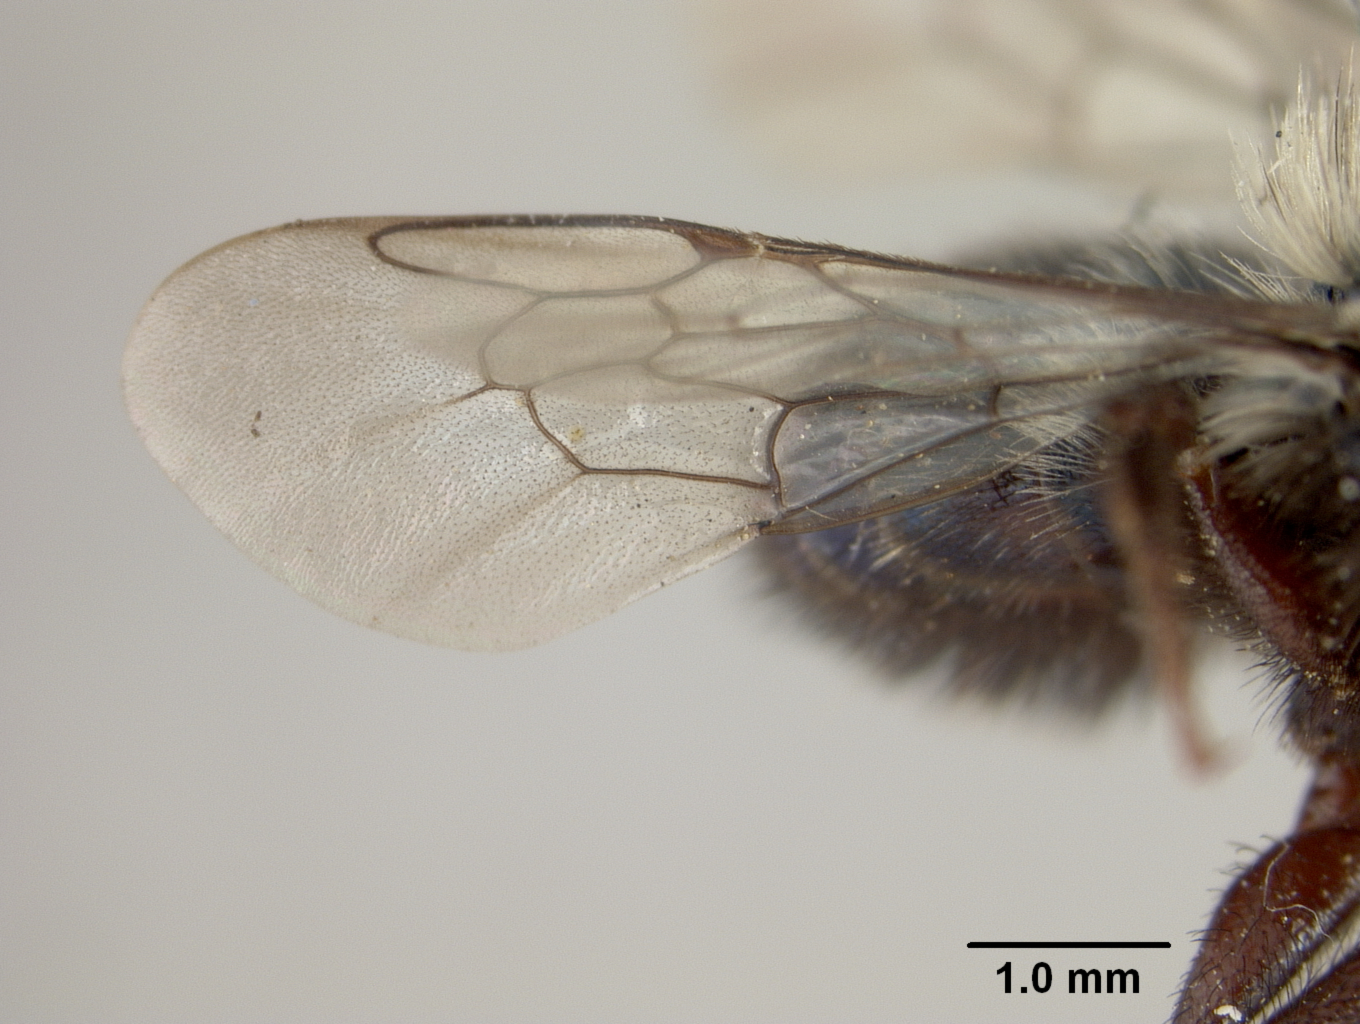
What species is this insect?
Osmia pikei
